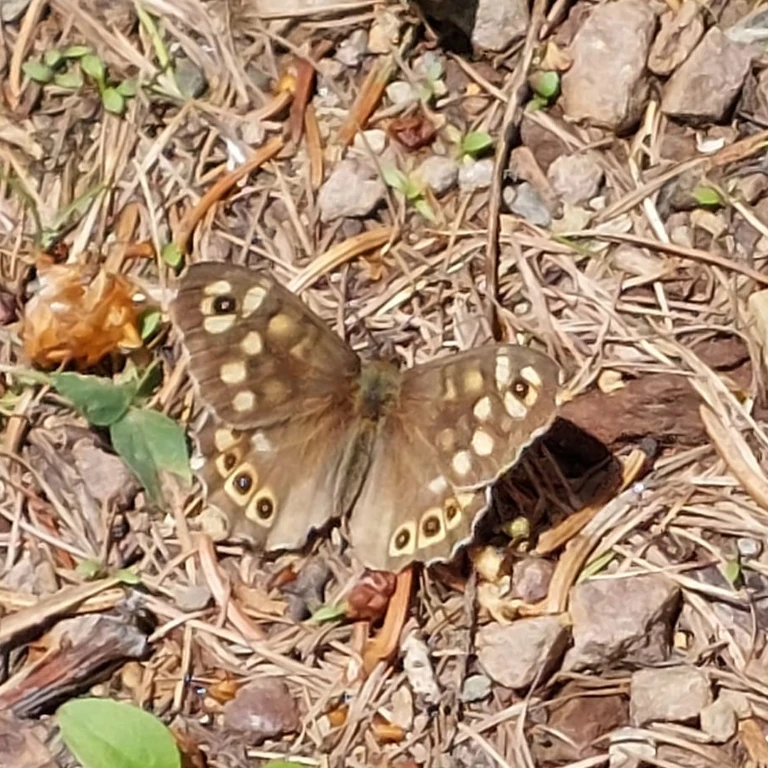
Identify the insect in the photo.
Pararge aegeria
